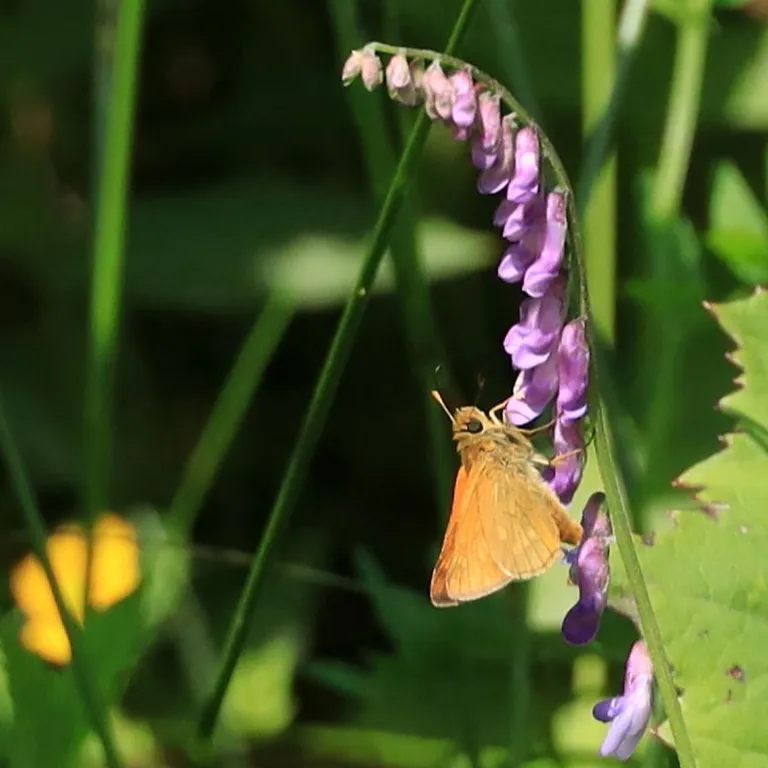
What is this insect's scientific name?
Ochlodes sylvanus (also Ochlodes venata)
